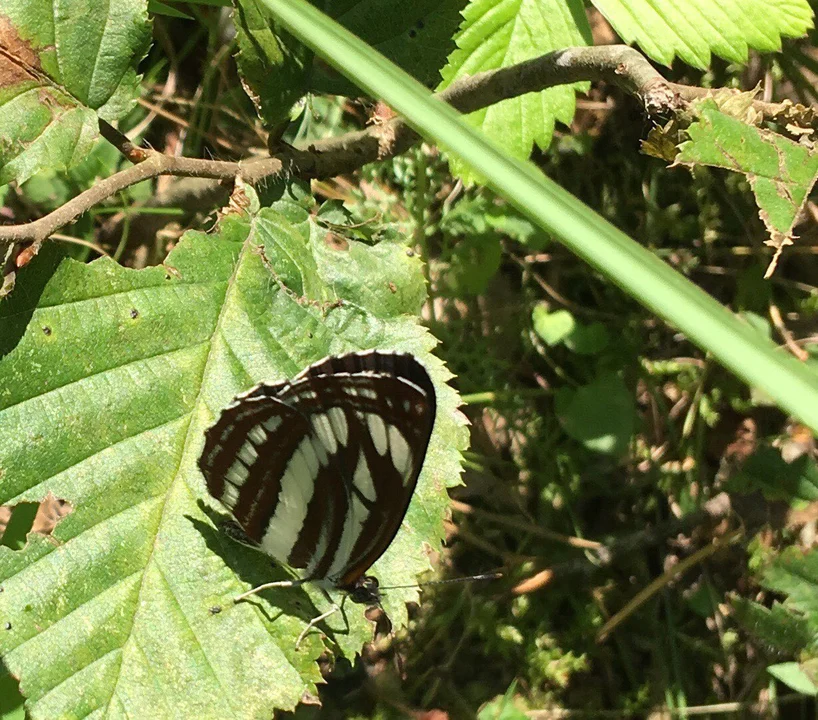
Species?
Neptis sappho
